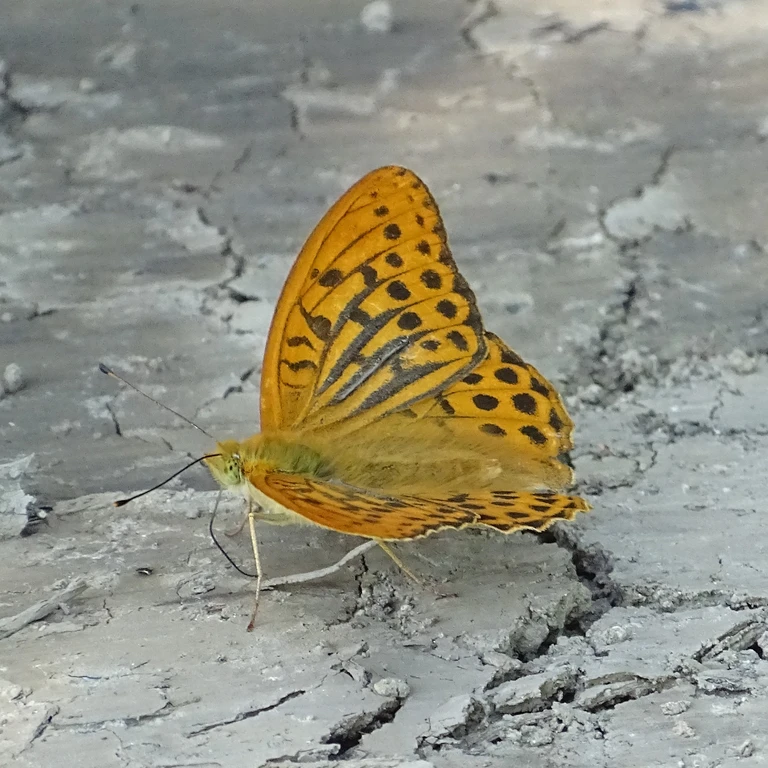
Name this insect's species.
Argynnis paphia
